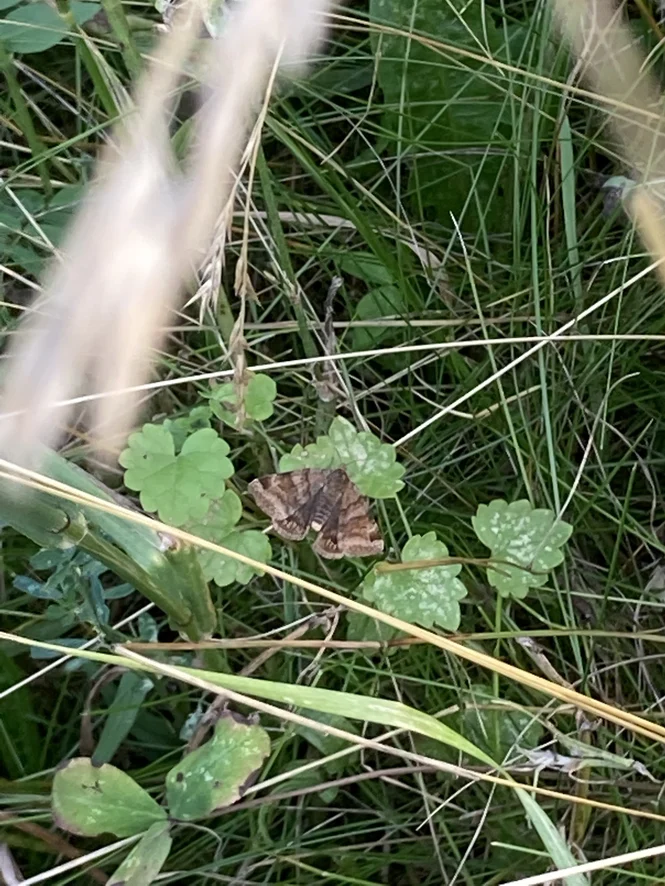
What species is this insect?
Euclidia glyphica
